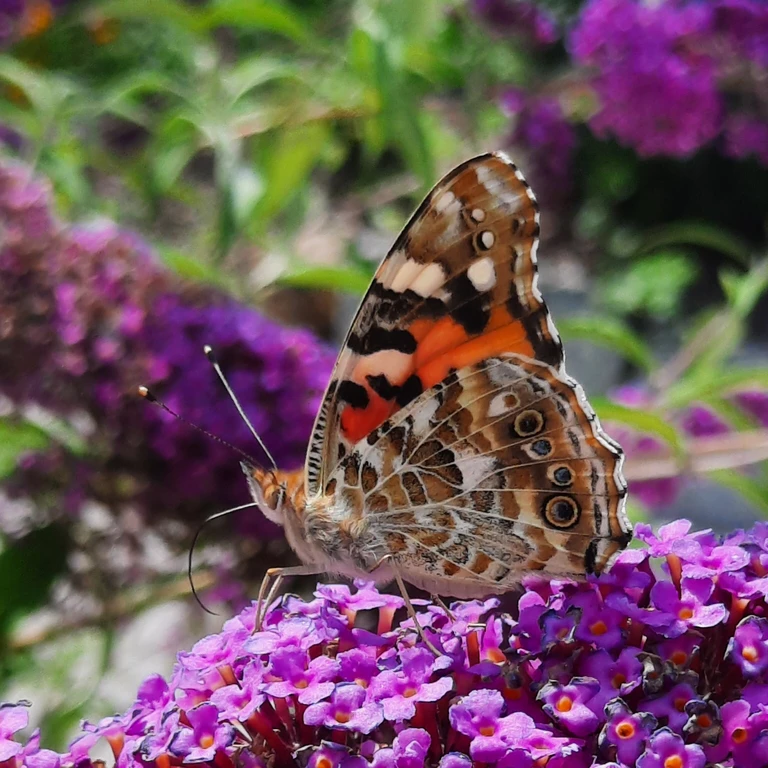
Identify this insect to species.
Vanessa cardui
